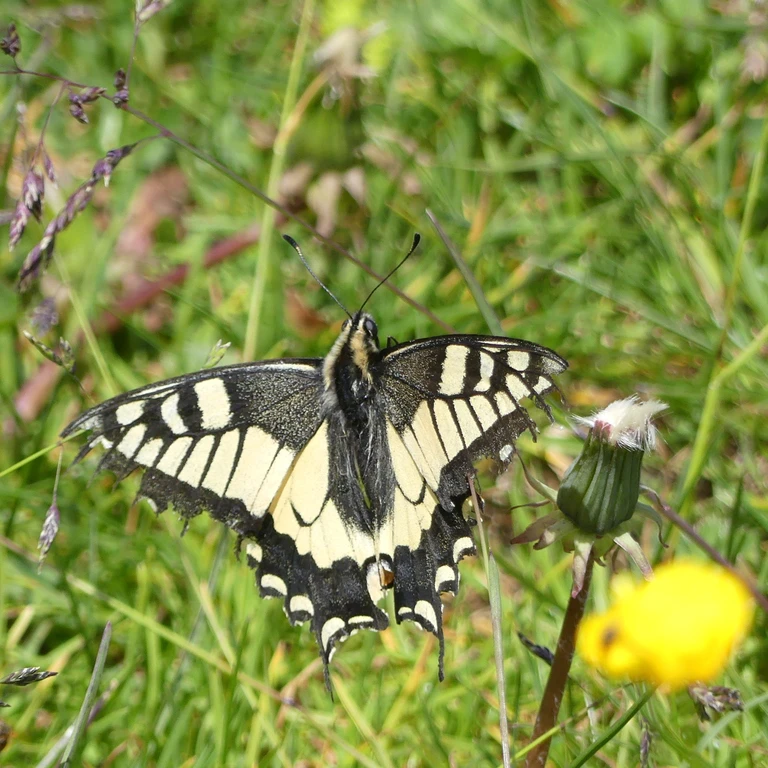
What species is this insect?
Papilio machaon
